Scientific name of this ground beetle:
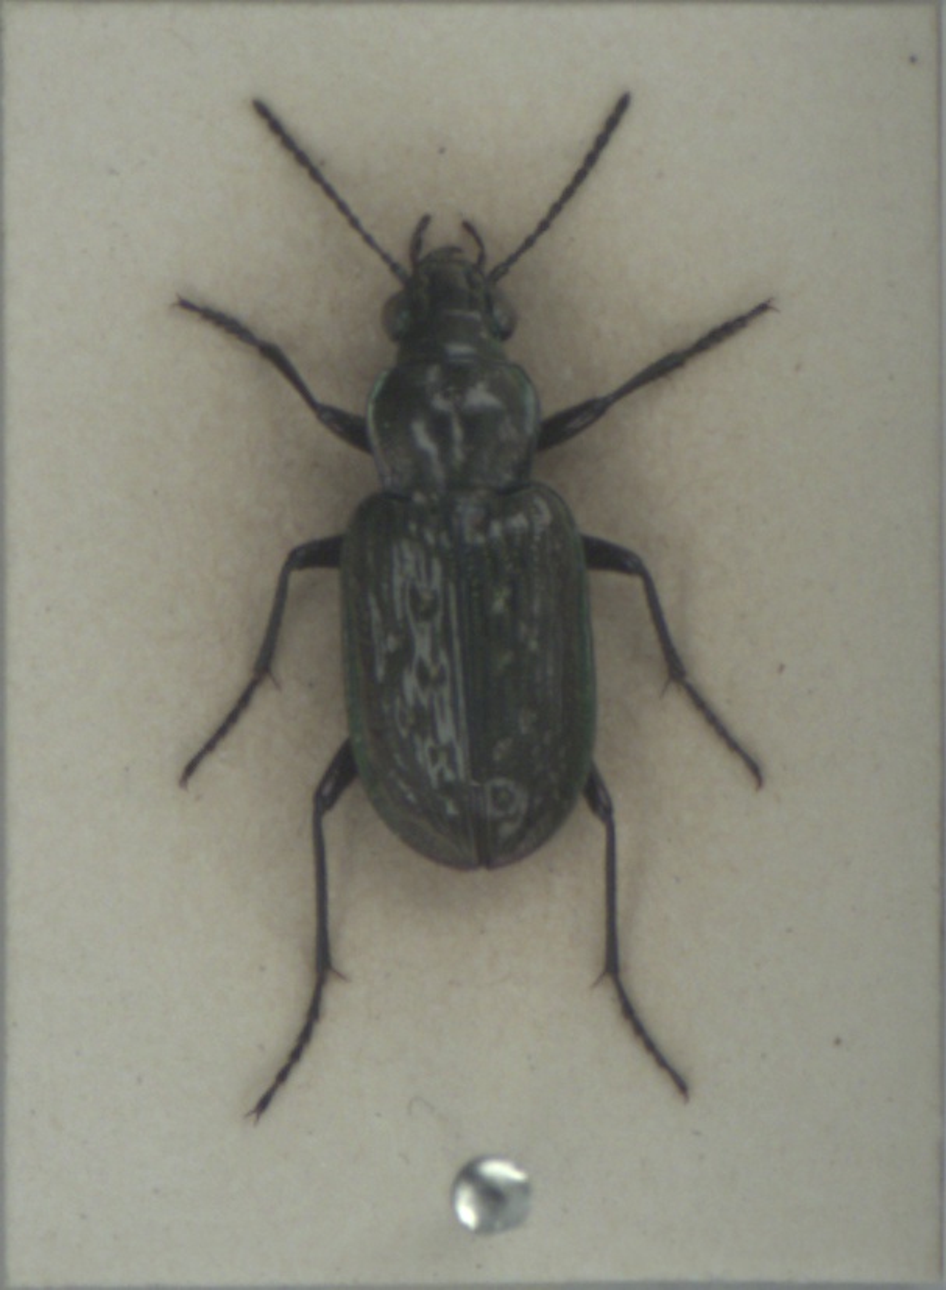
Blethisa multipunctata
